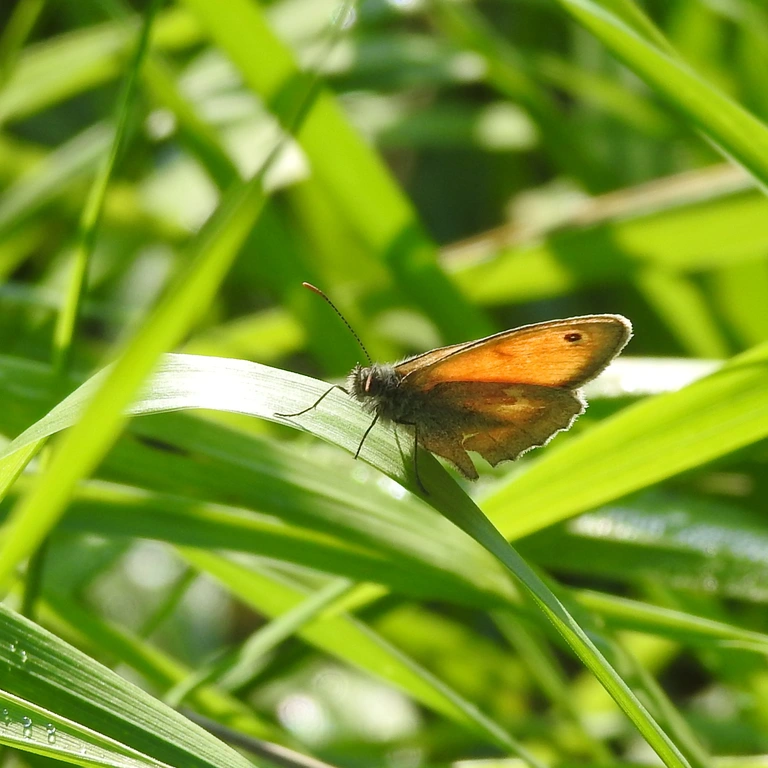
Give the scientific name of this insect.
Coenonympha pamphilus
